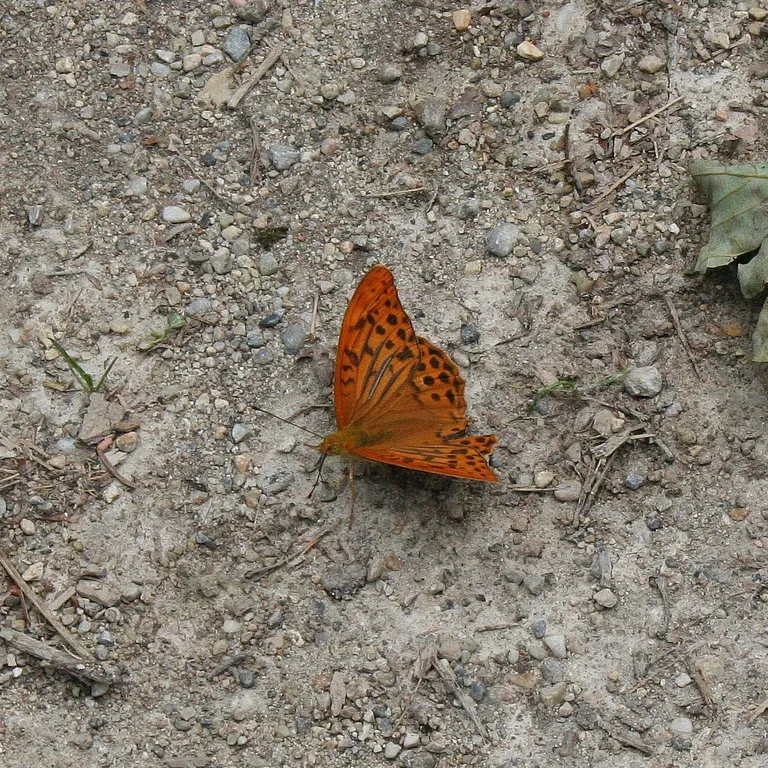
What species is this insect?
Argynnis paphia
